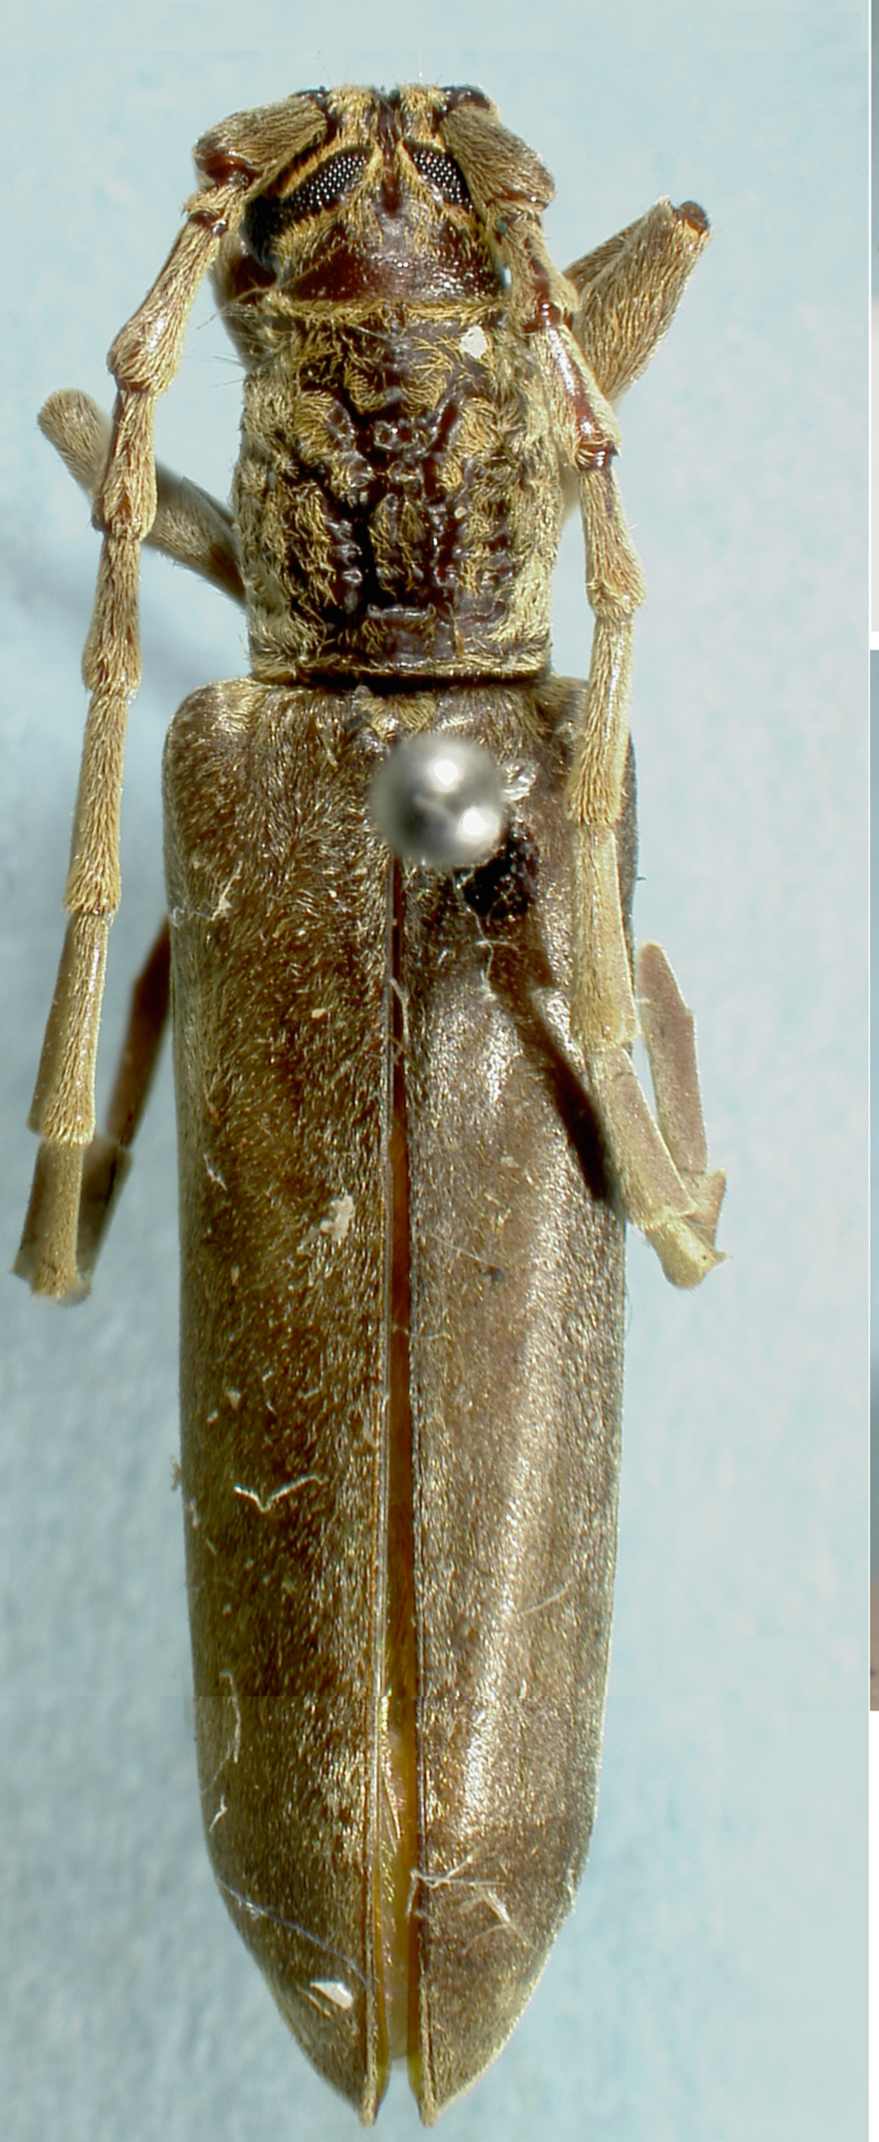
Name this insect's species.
Dymasius acutipennis
